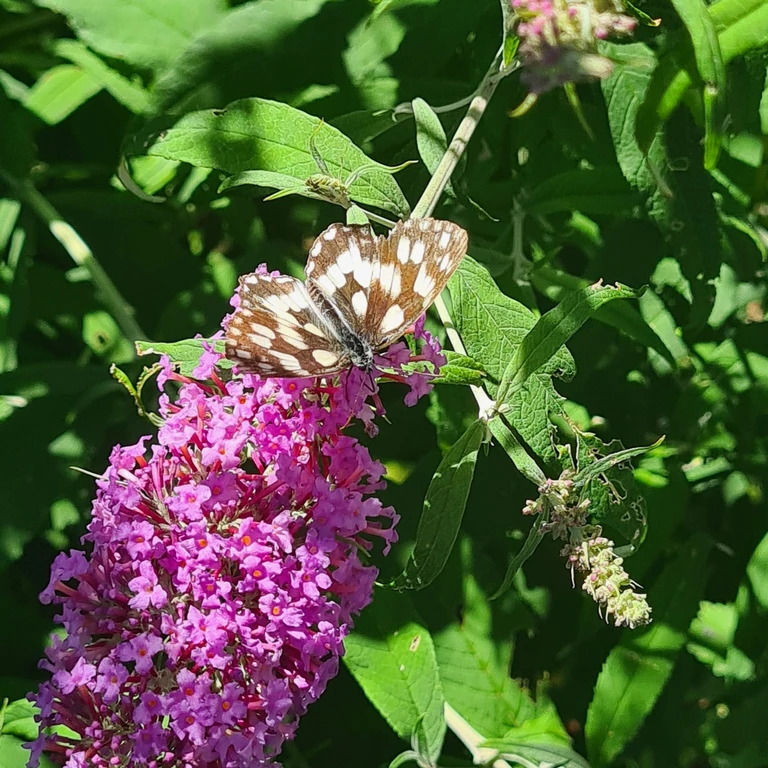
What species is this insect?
Melanargia galathea
